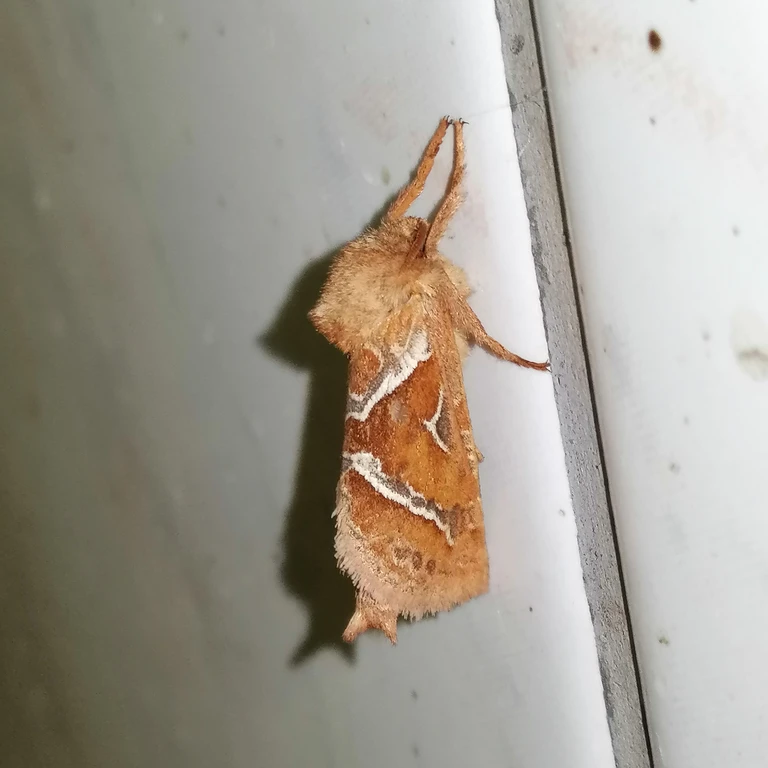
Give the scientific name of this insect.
Triodia sylvina
